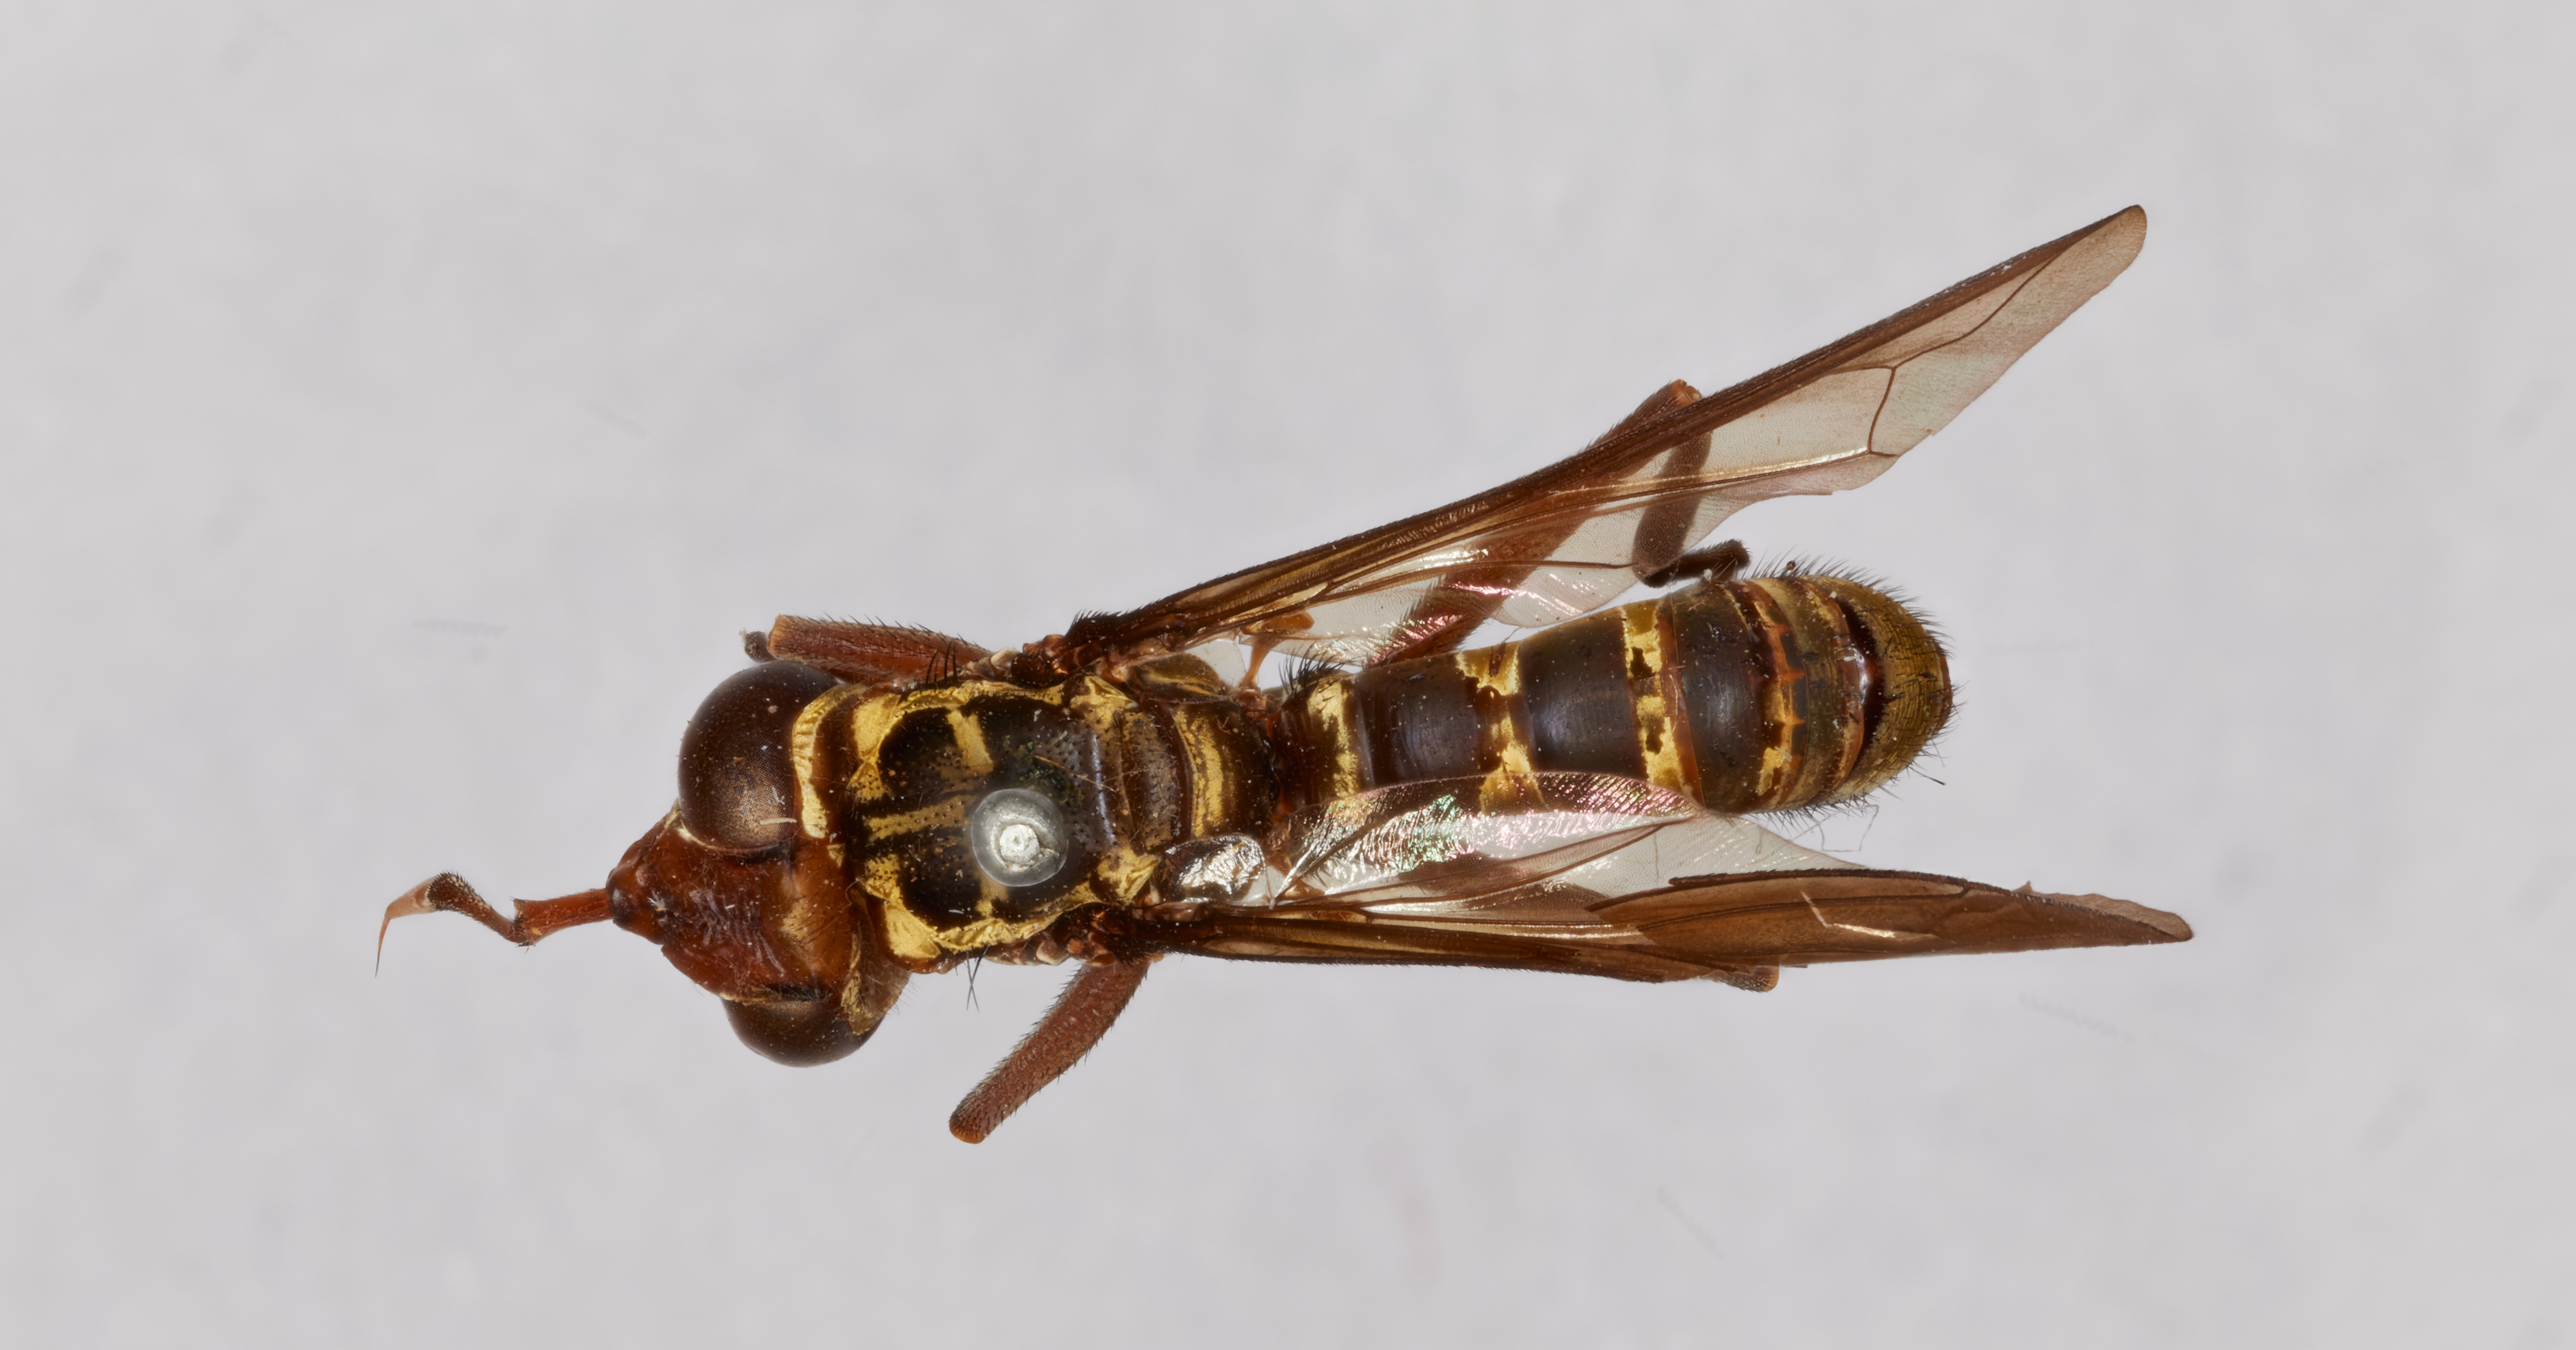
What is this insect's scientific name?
Conops bakeri
